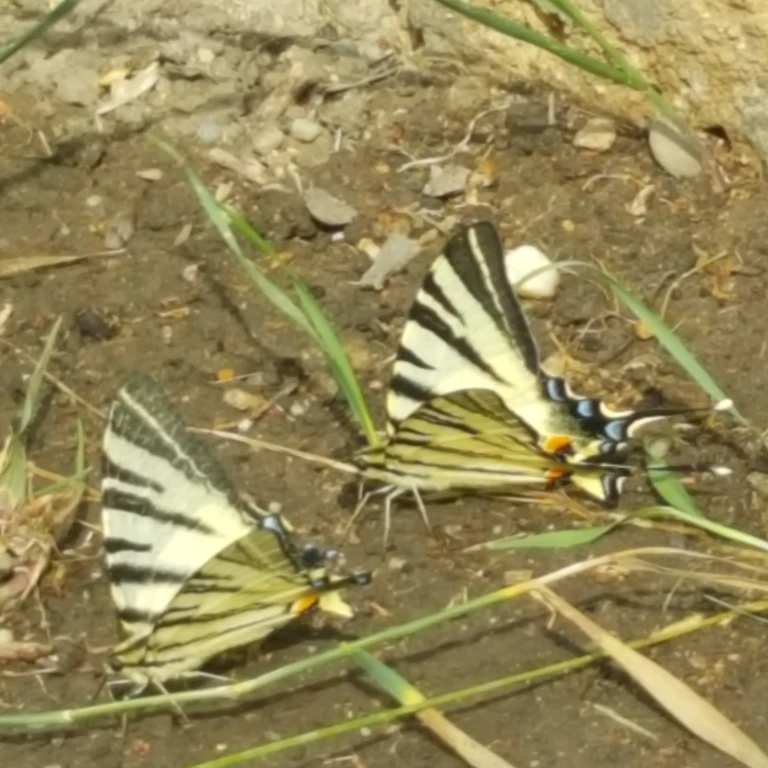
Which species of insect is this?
Iphiclides podalirius
